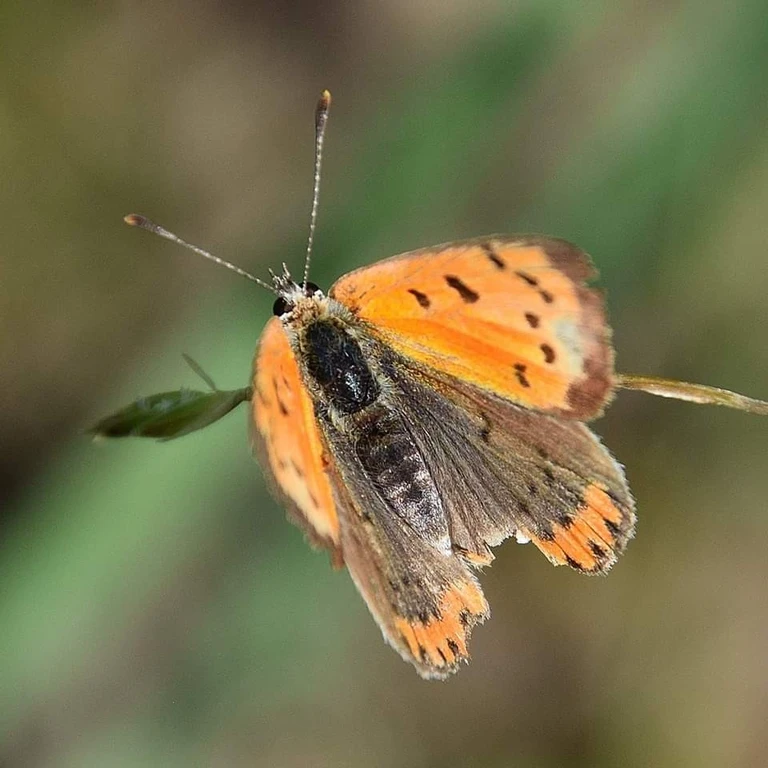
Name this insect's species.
Lycaena phlaeas
